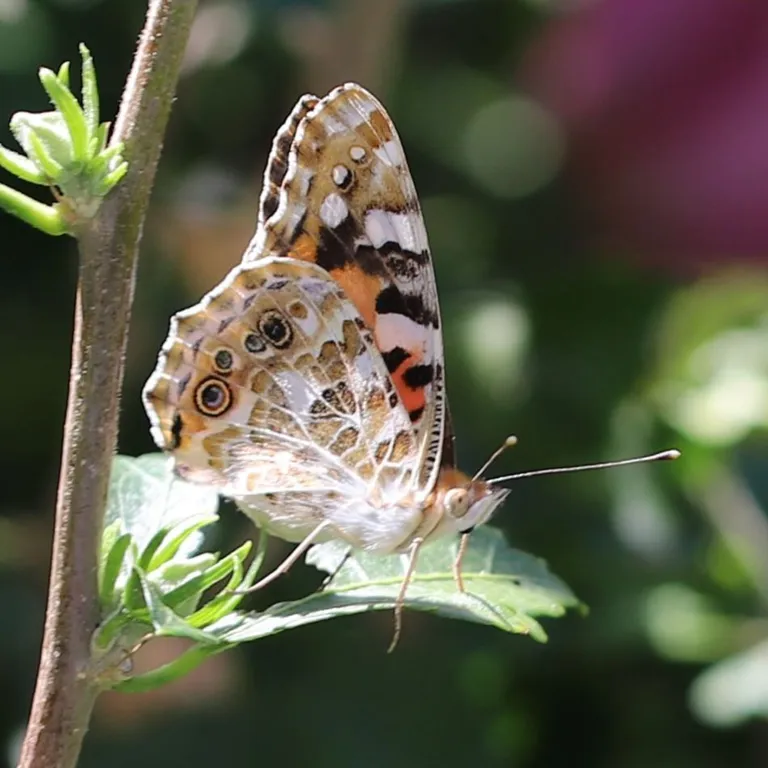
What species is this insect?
Vanessa cardui
